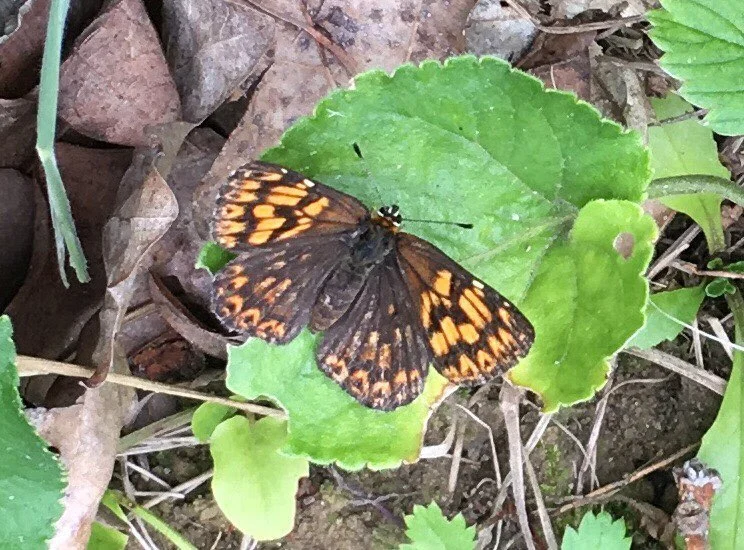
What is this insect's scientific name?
Hamearis lucina
